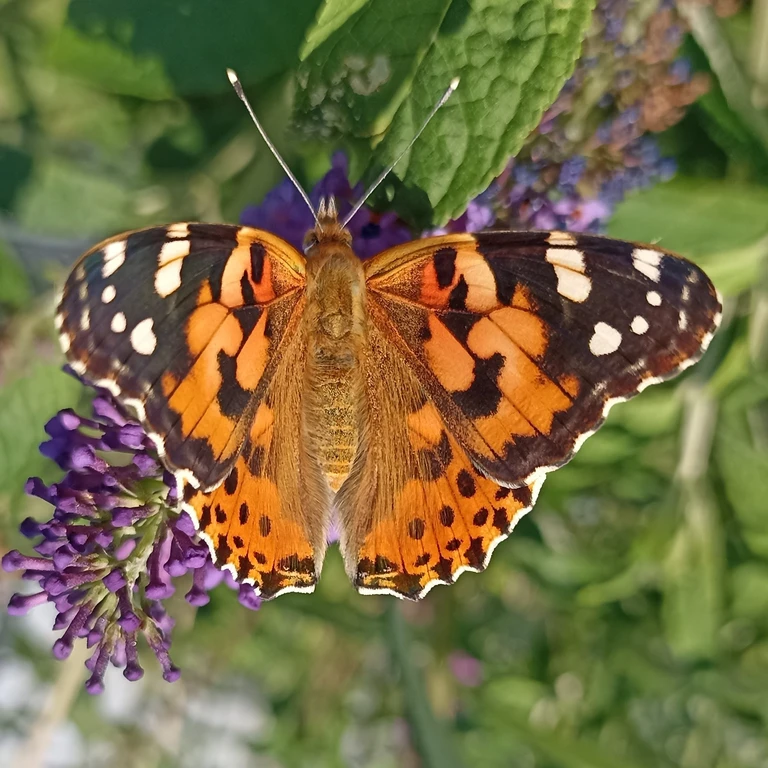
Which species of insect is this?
Vanessa cardui
